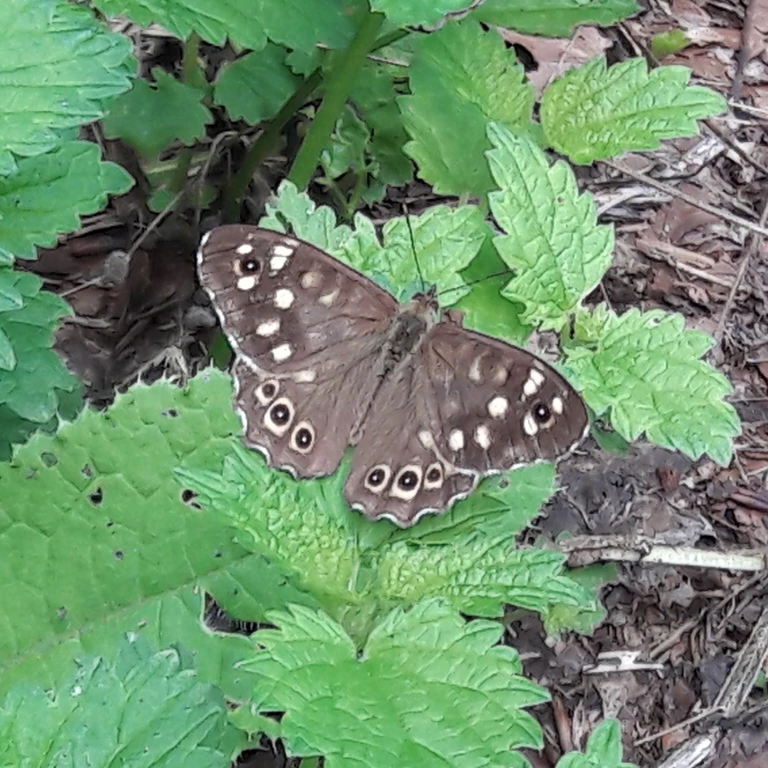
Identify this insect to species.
Pararge aegeria
